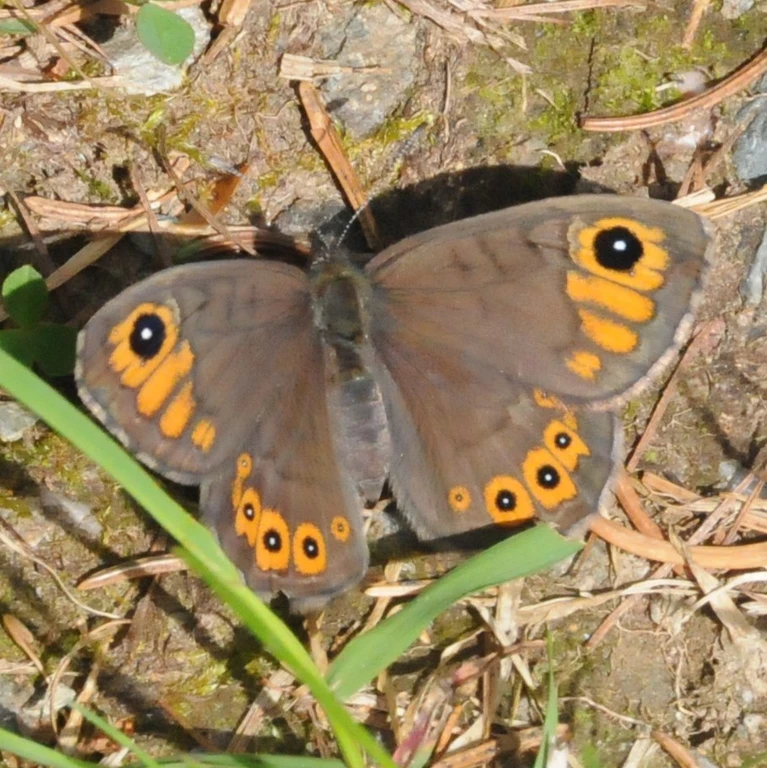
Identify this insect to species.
Lasiommata petropolitana (also Pararge petropolitana)
